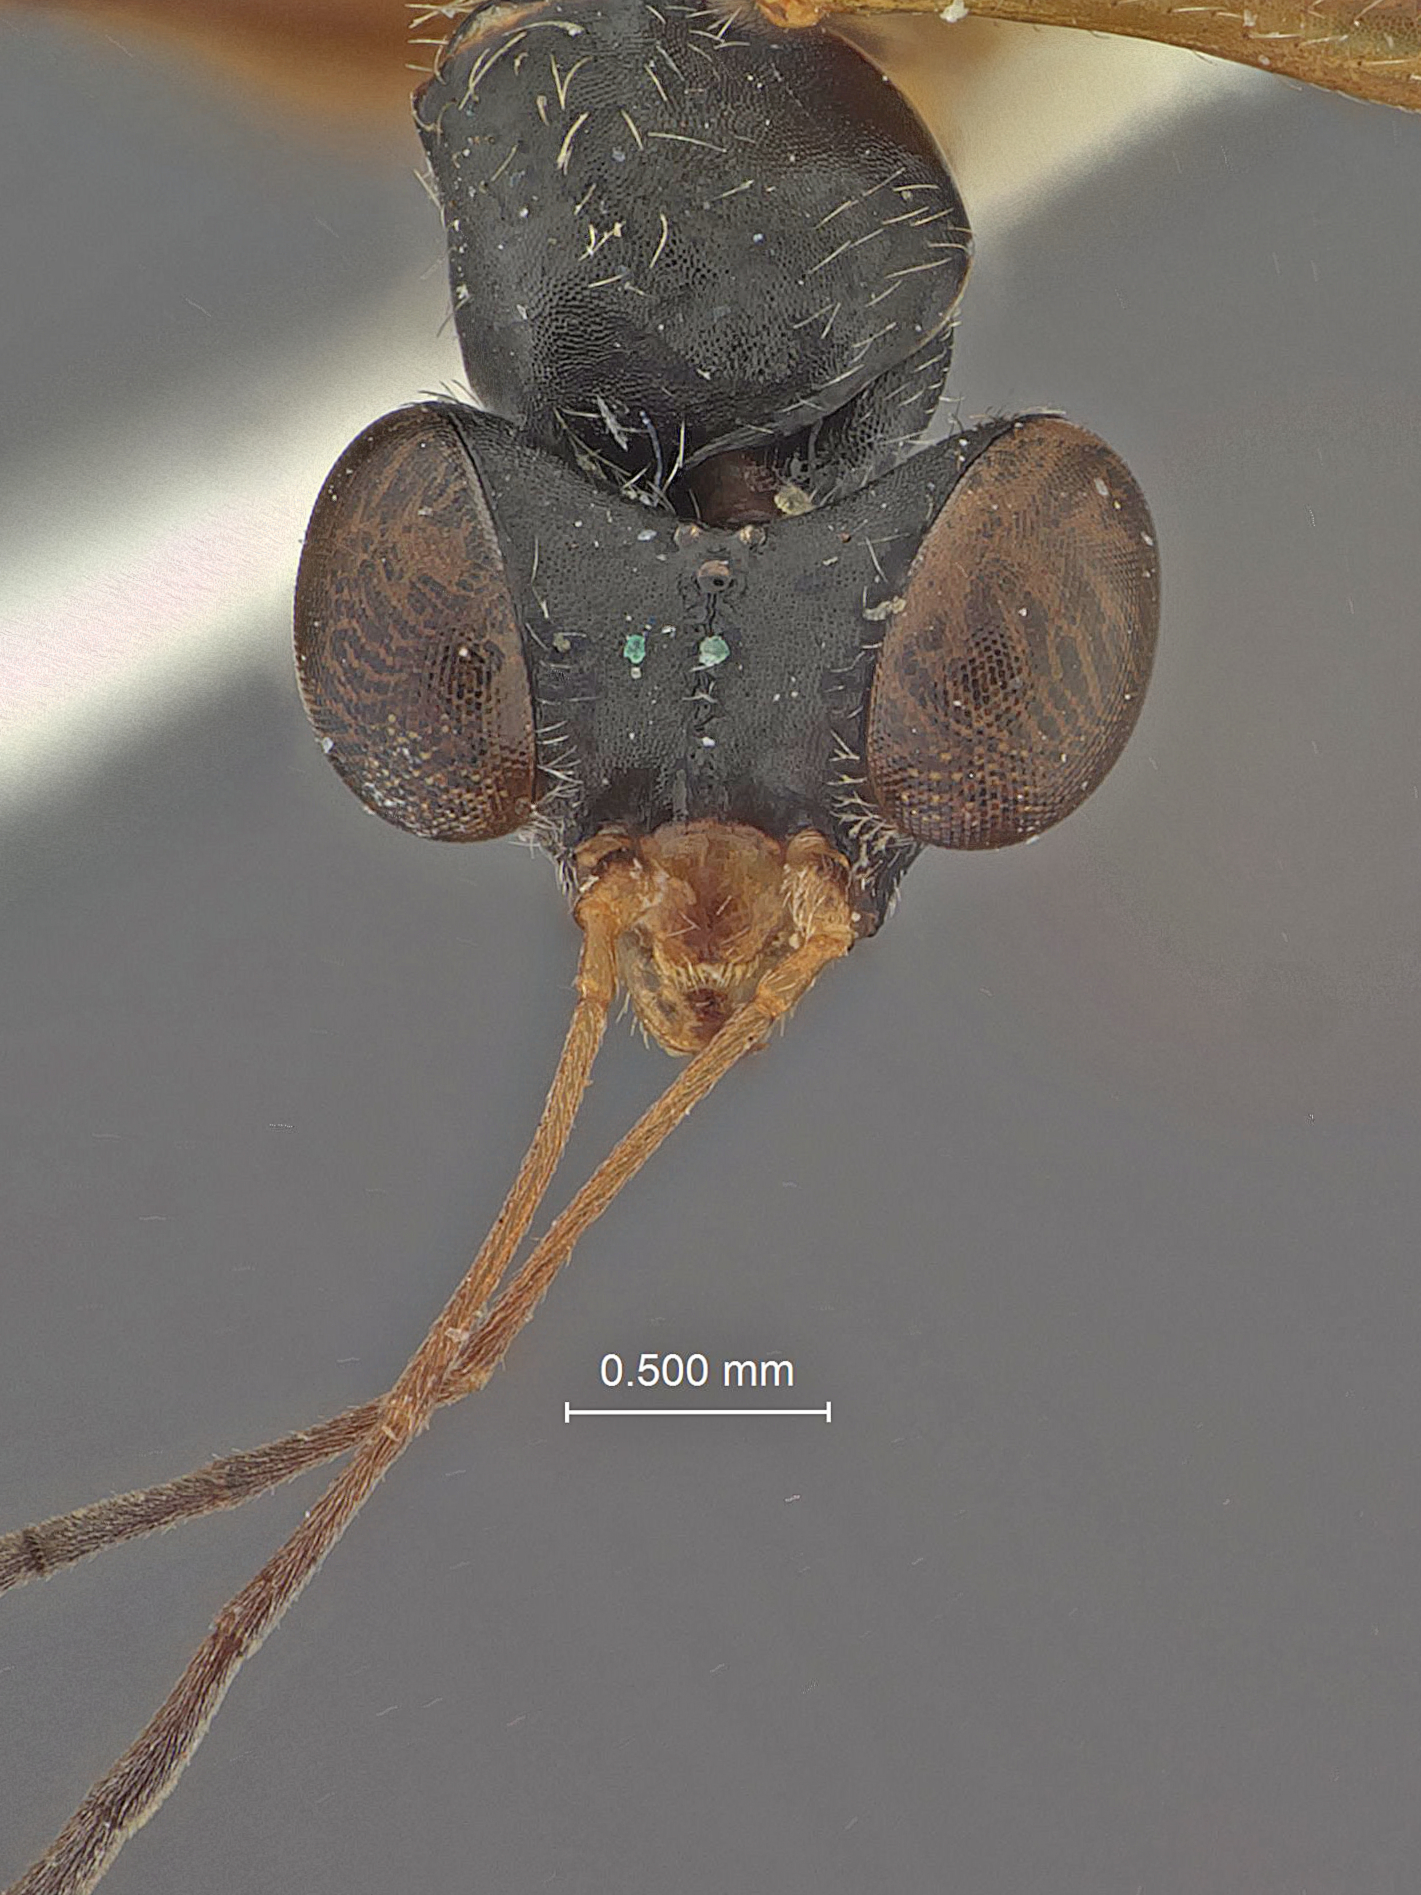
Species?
Chalcogonatopus raptor
